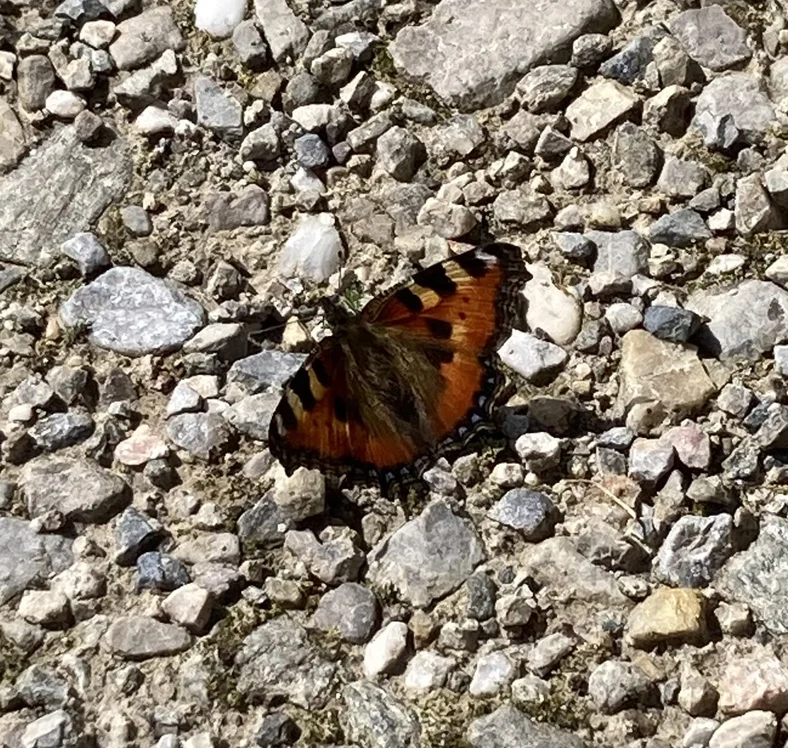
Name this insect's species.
Aglais urticae
